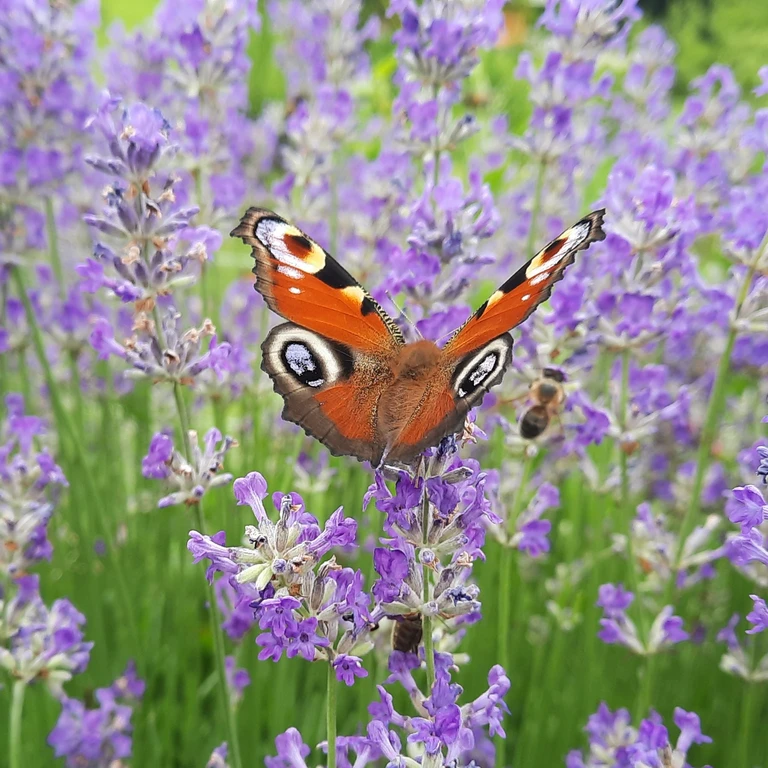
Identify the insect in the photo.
Aglais io
